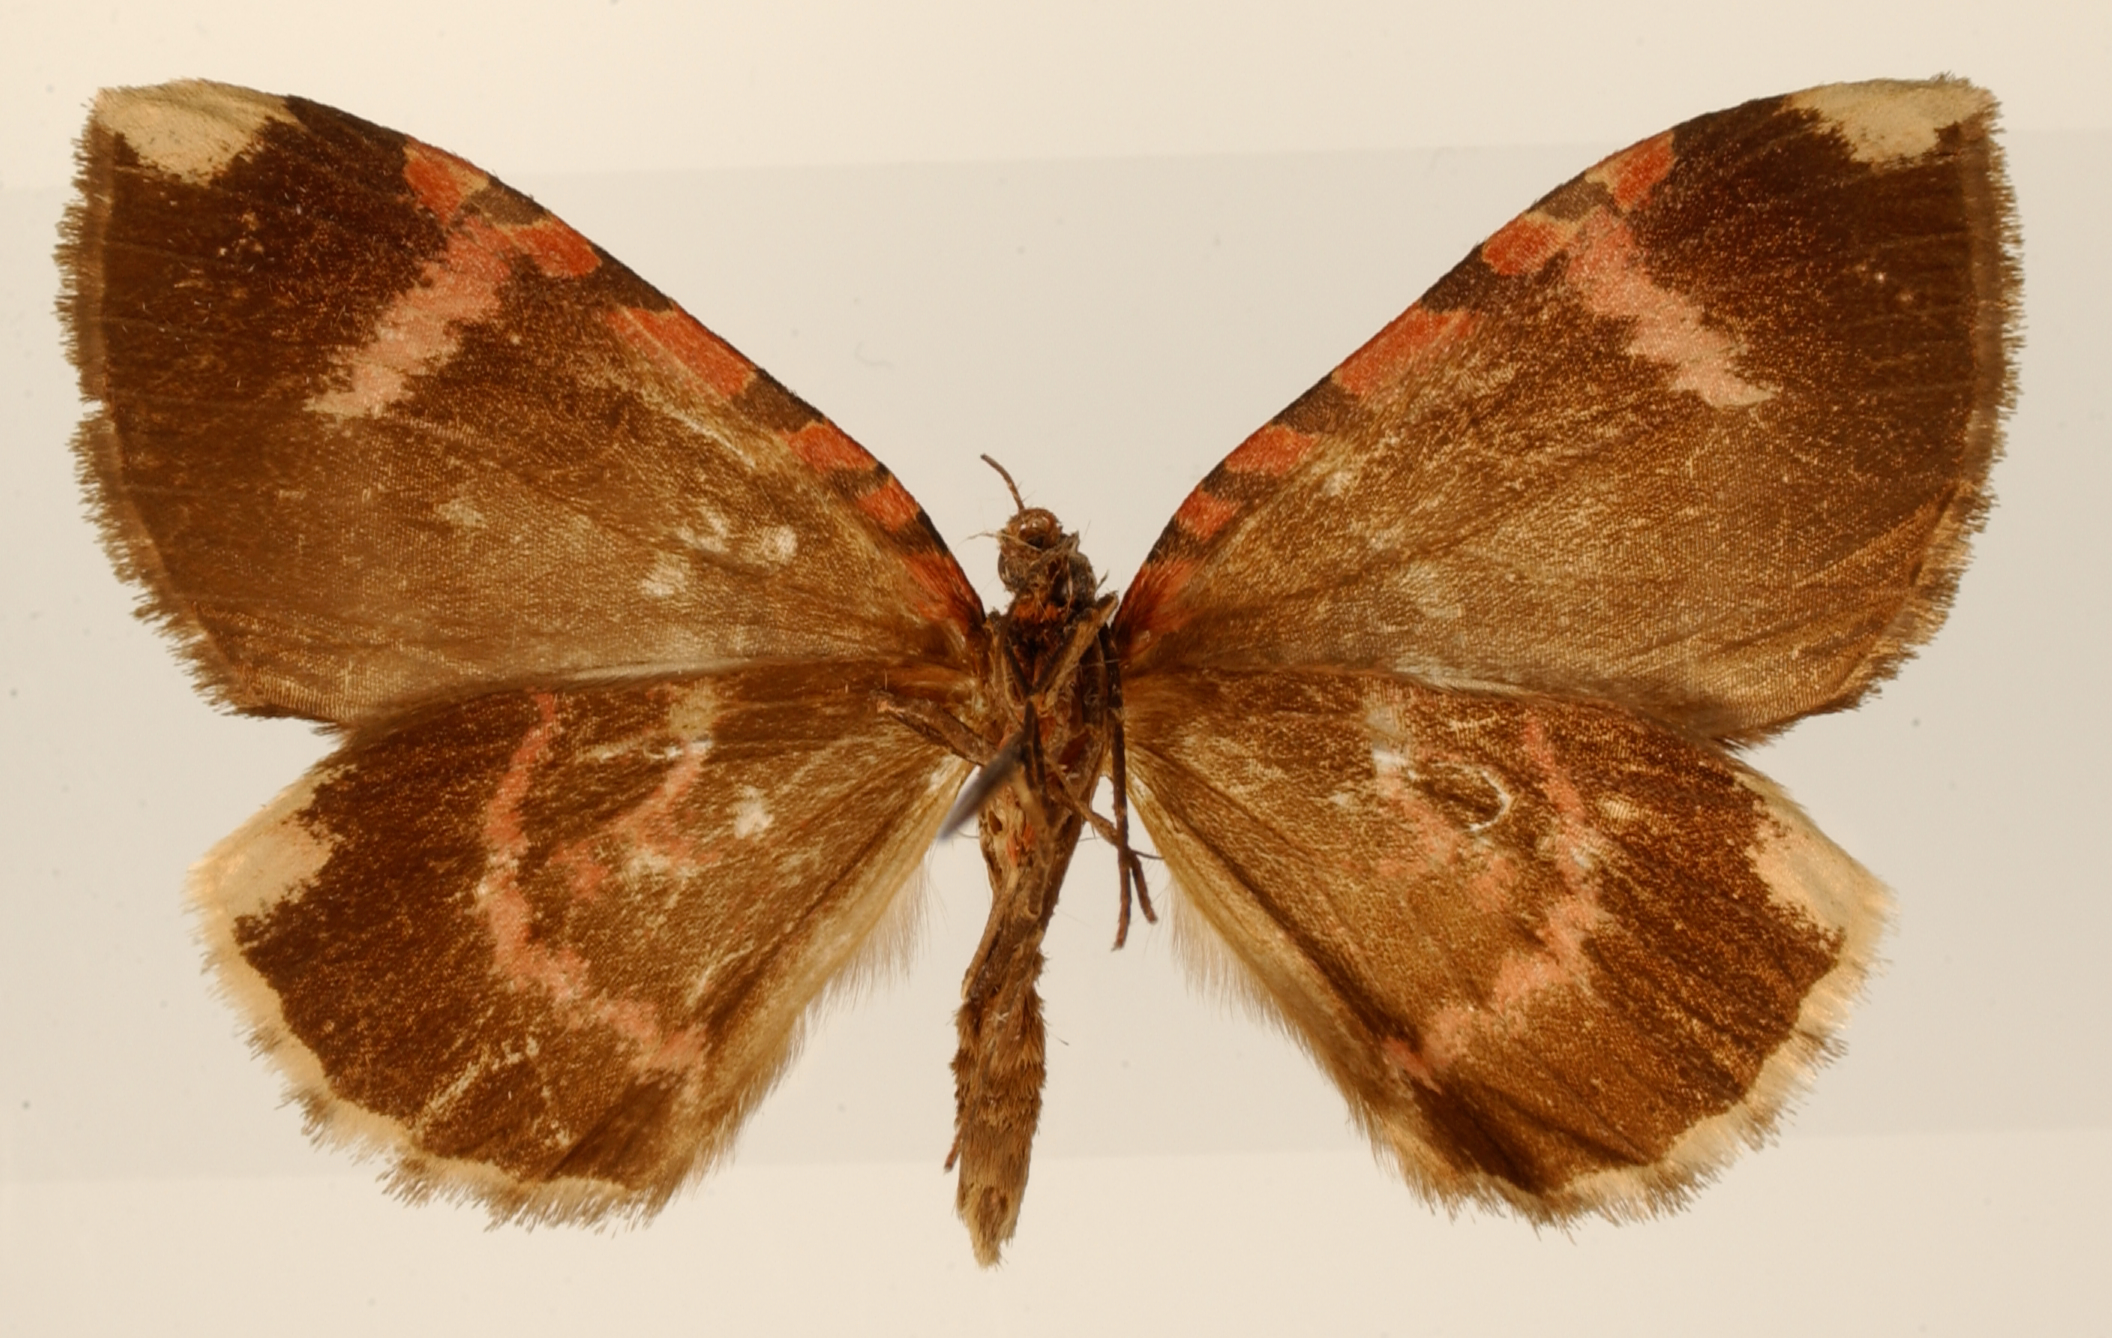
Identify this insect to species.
Erebochlora roseofasciata
